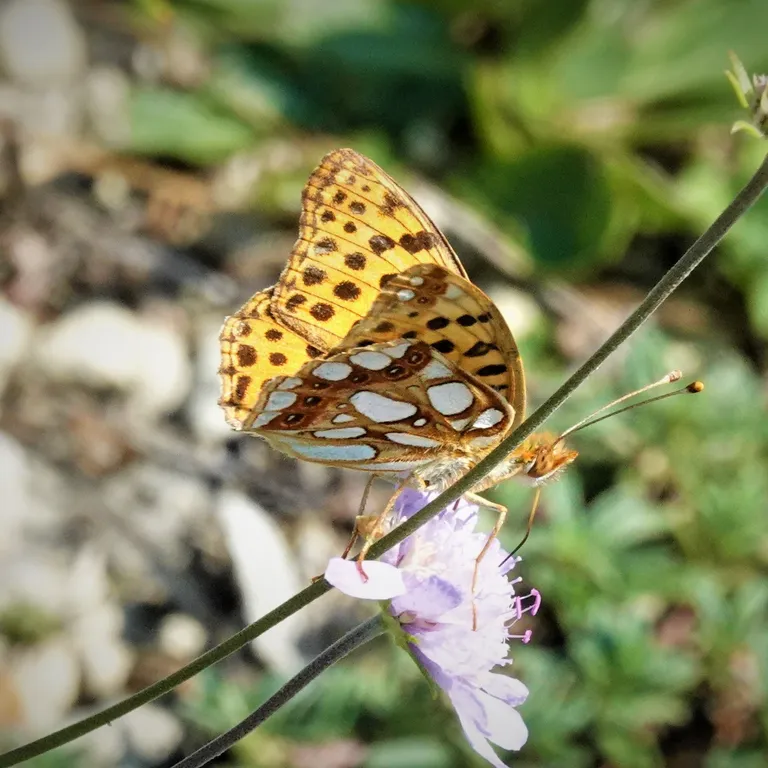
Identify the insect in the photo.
Issoria lathonia
